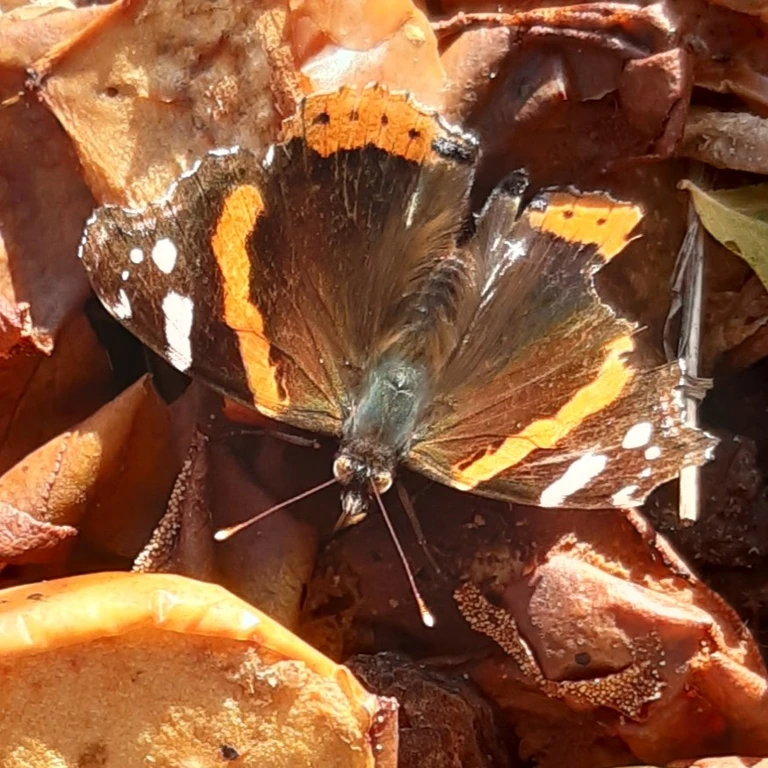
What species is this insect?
Vanessa atalanta
